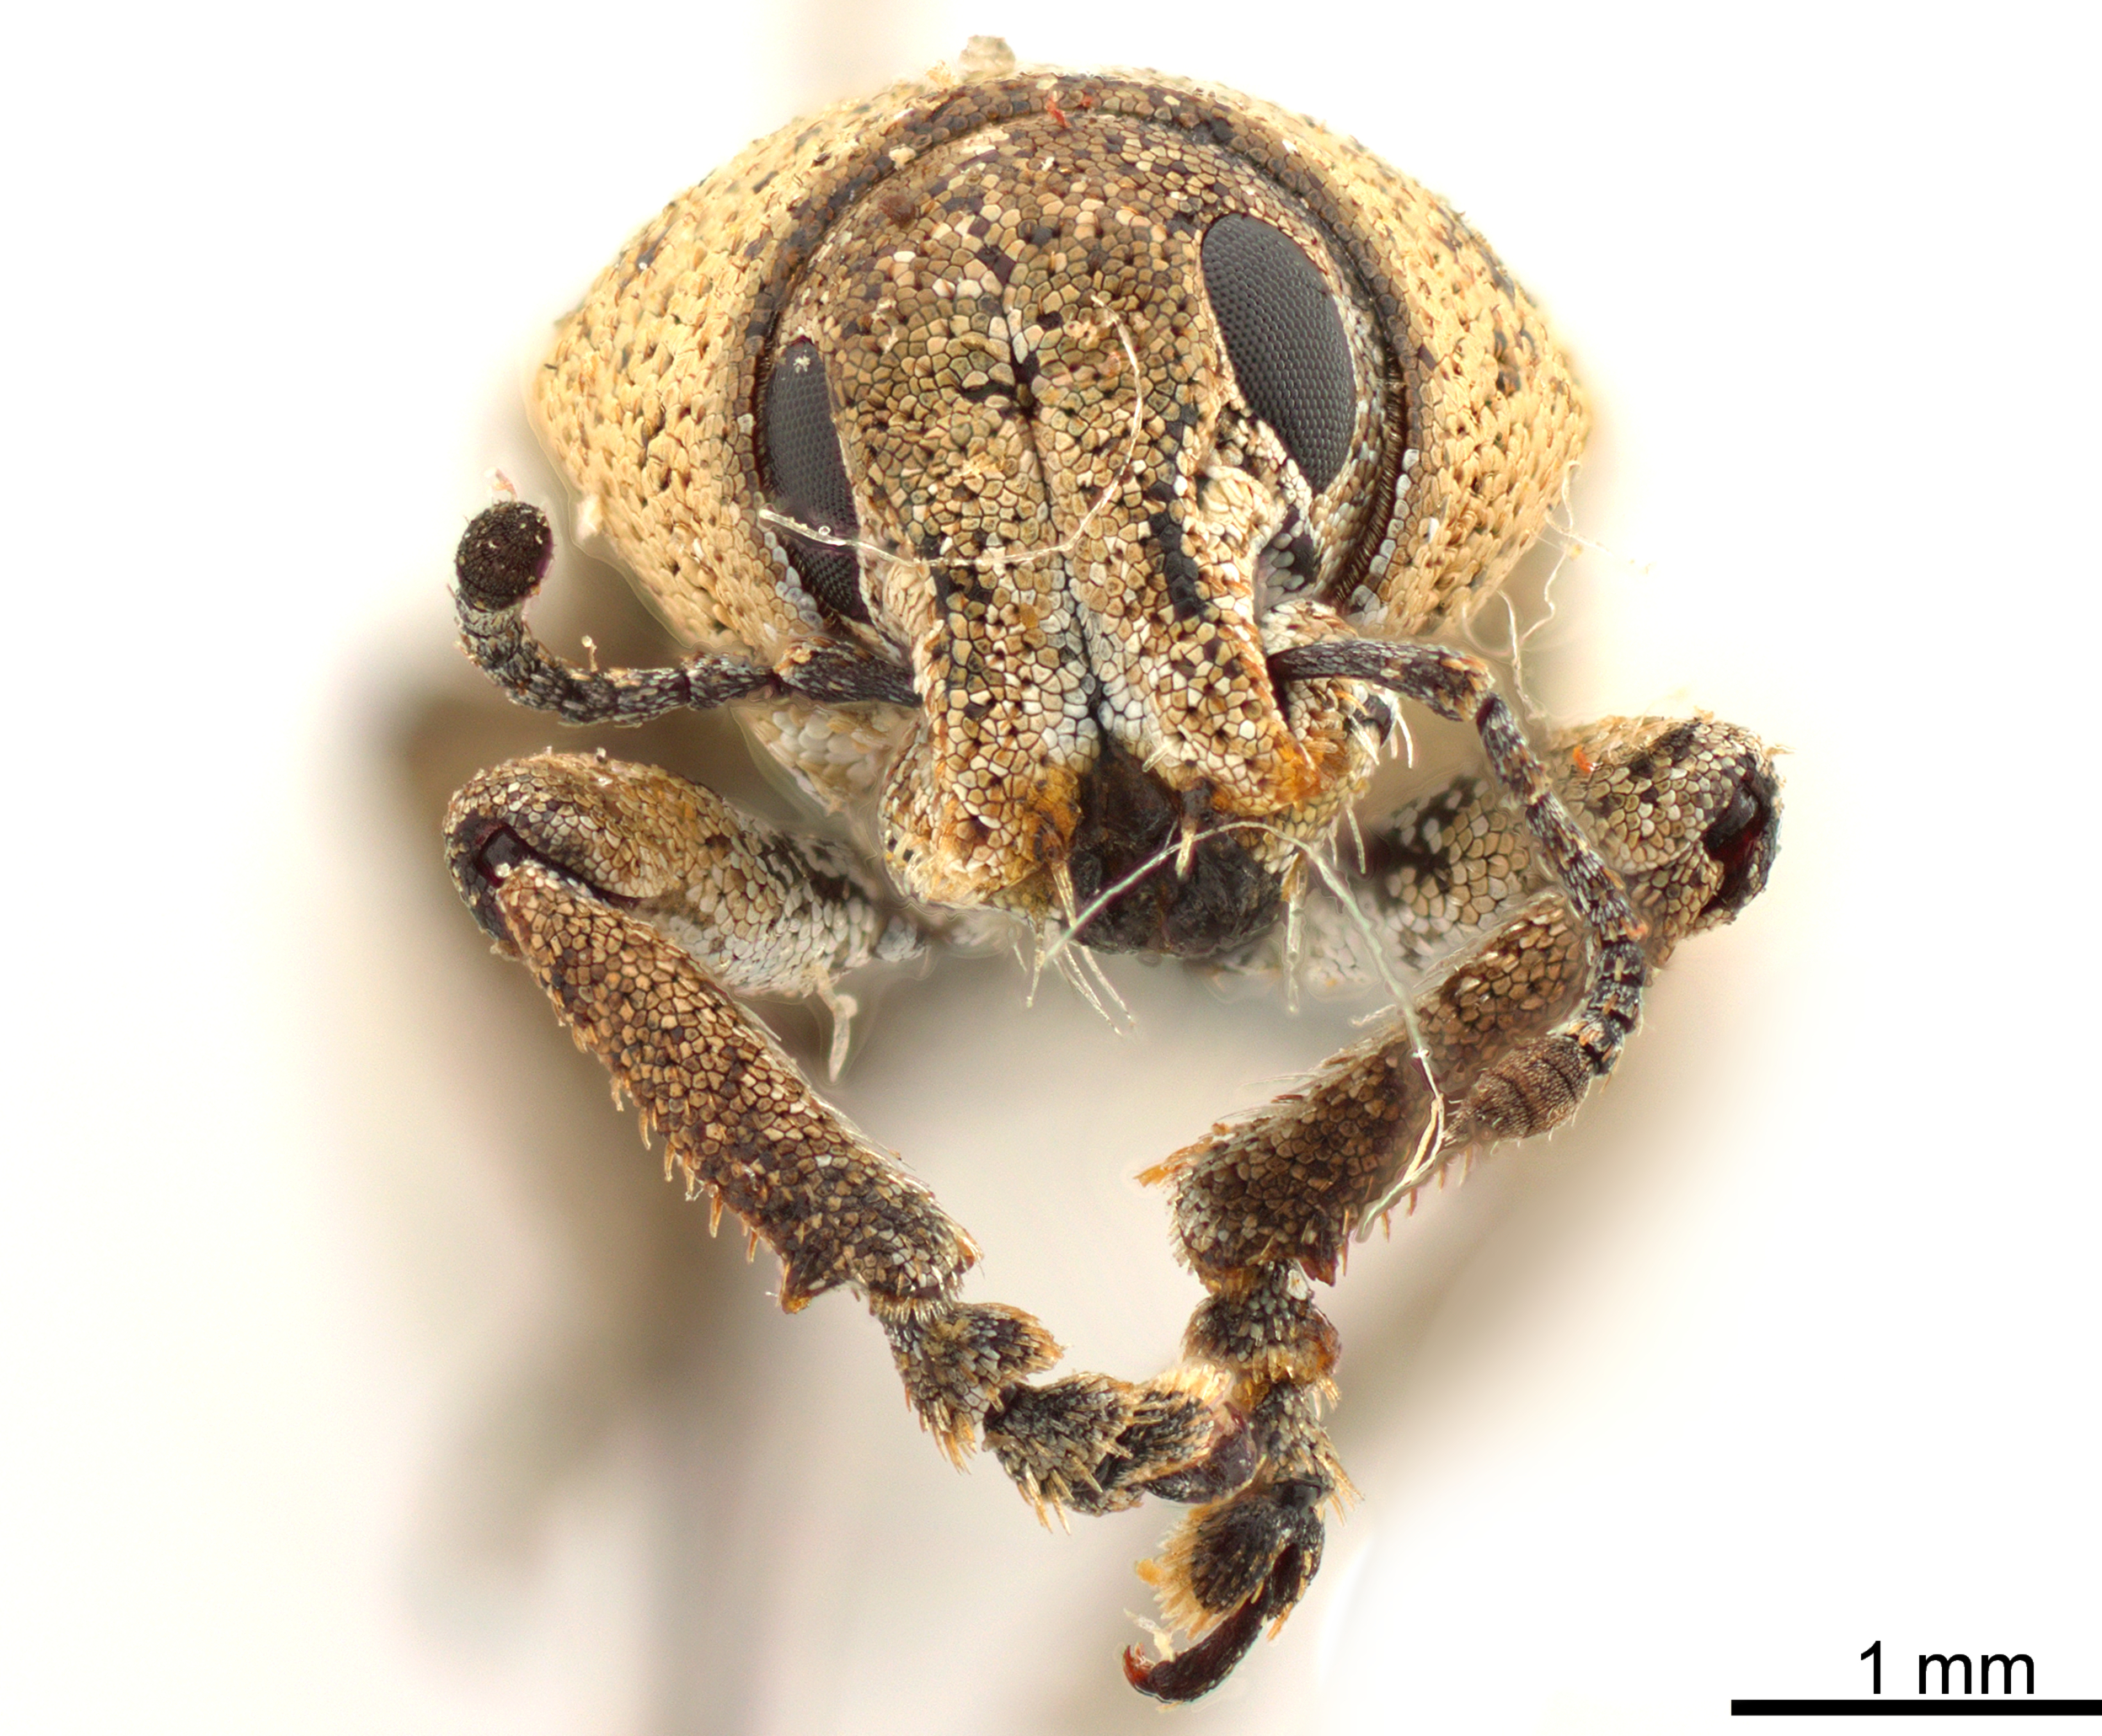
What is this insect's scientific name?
Pororhynchus albolateralis
